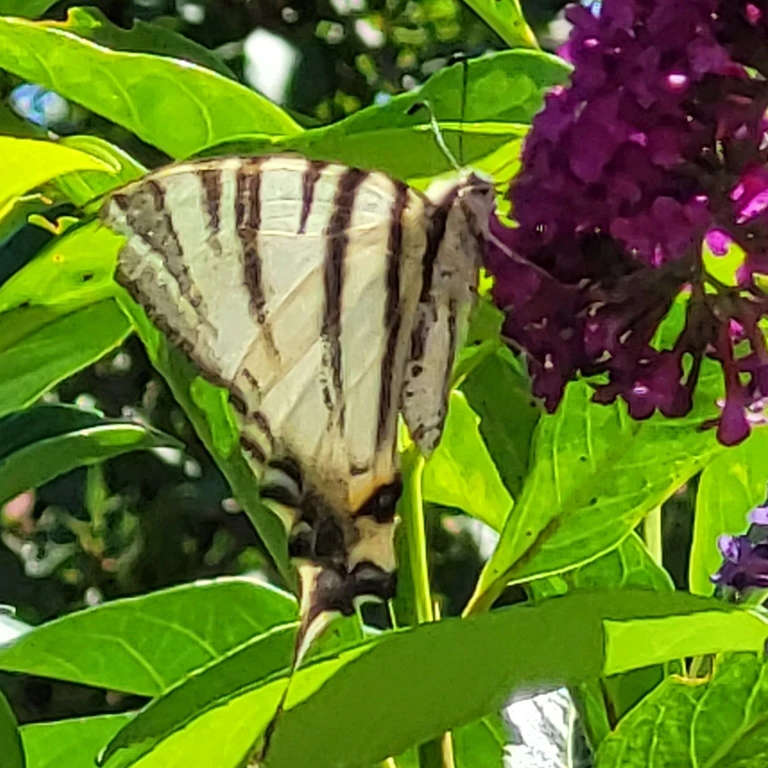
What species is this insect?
Iphiclides podalirius
